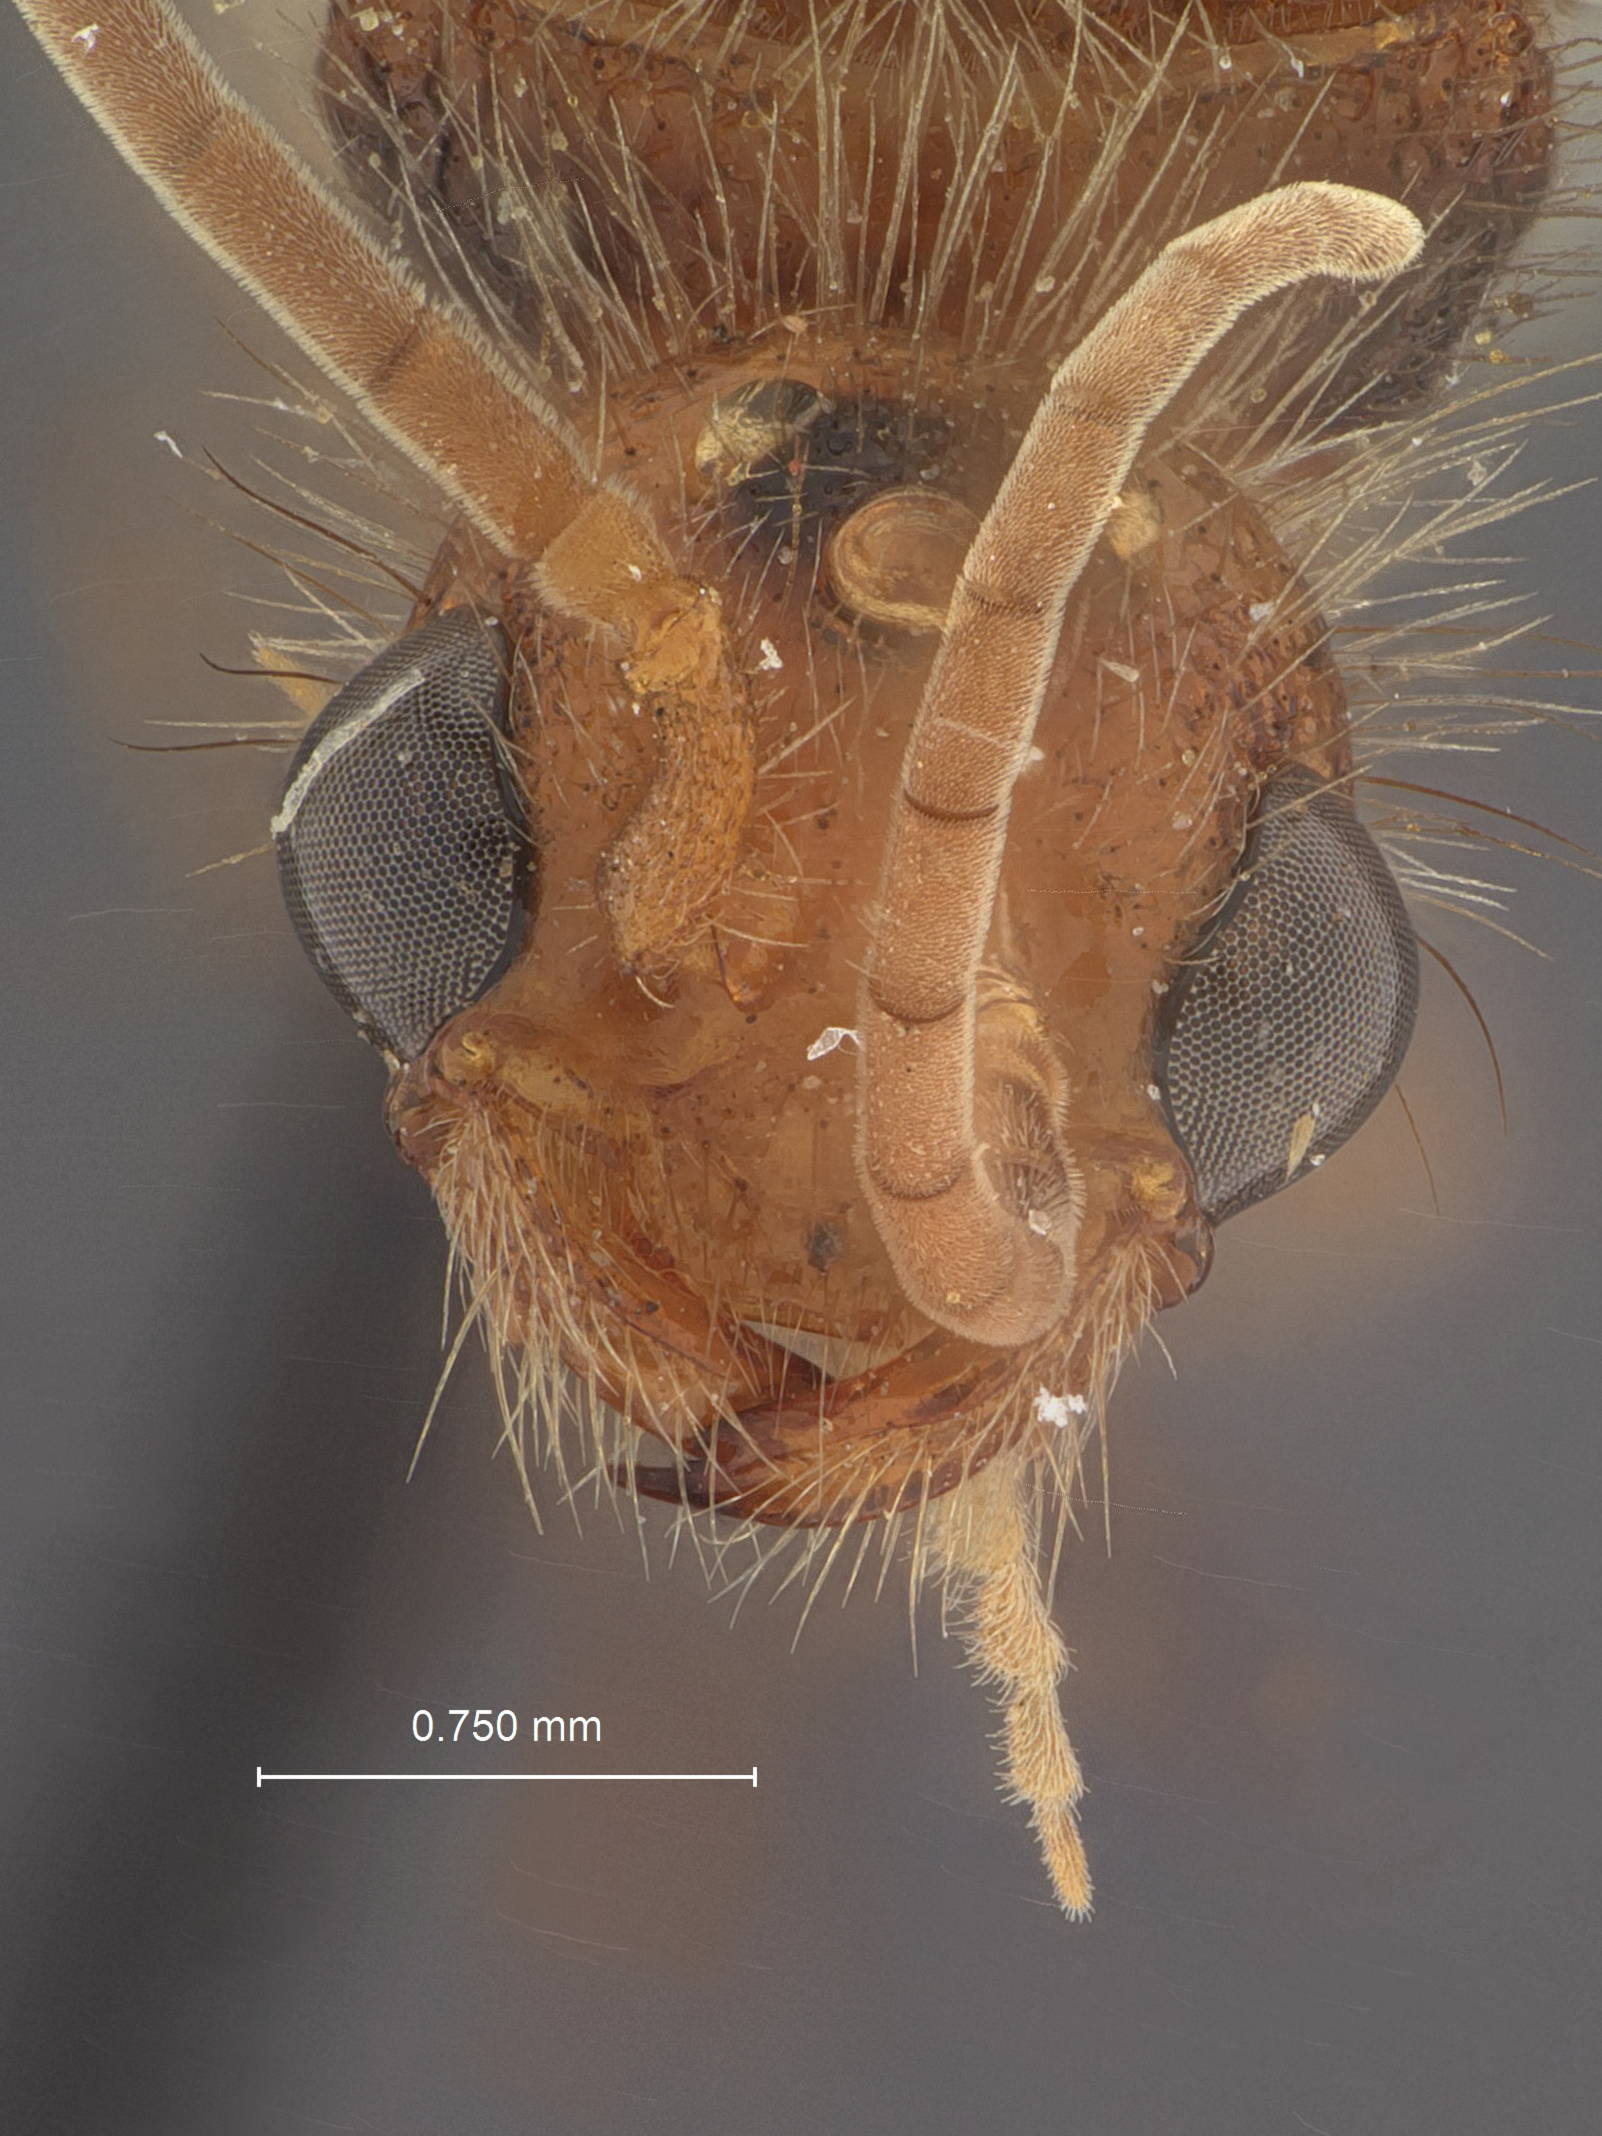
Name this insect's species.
Acanthophotopsis evansii
